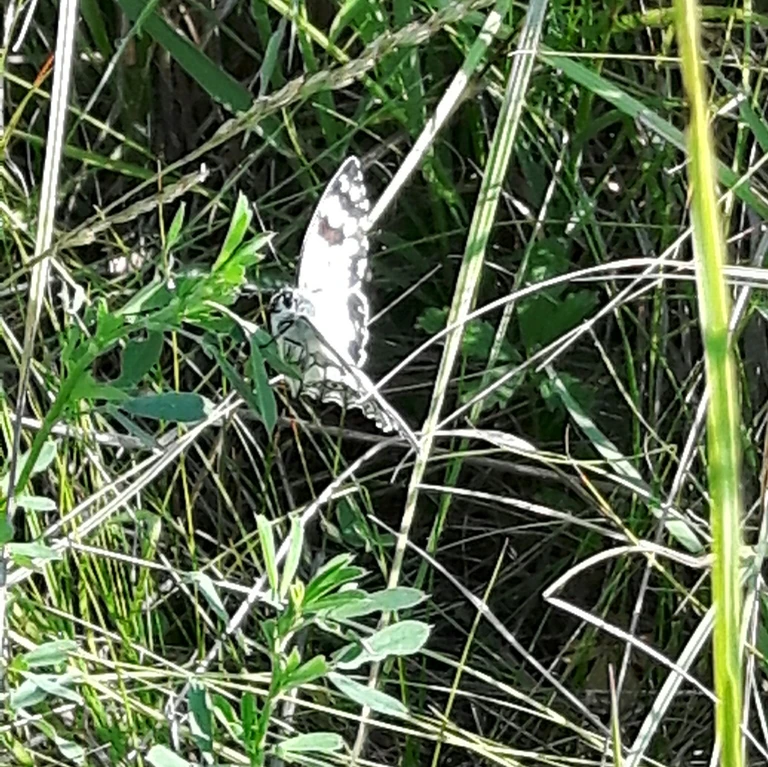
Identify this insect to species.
Melanargia galathea
